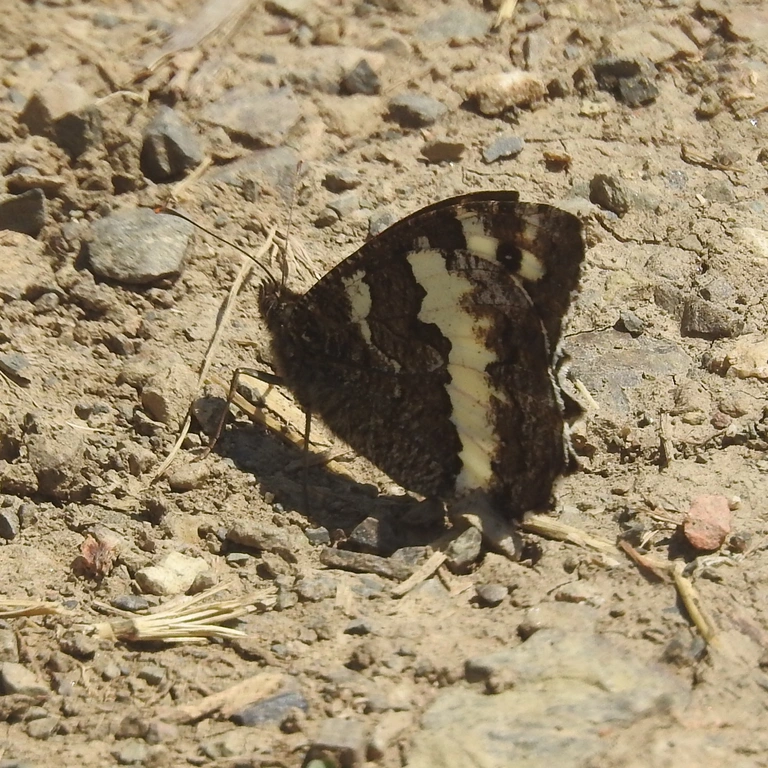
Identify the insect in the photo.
Brintesia circe
